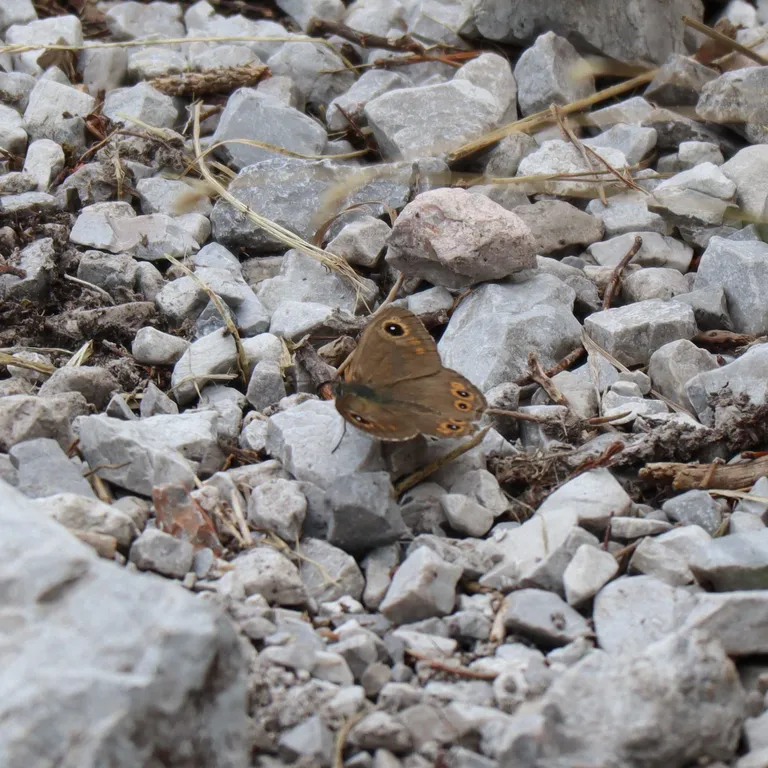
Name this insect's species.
Lasiommata maera (also Pararge maera)
